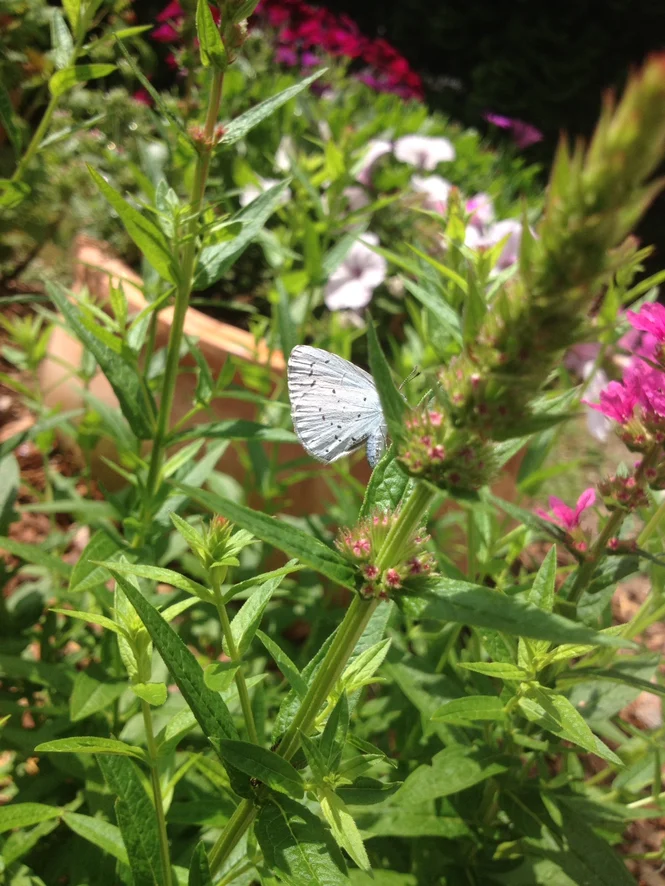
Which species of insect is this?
Celastrina argiolus
